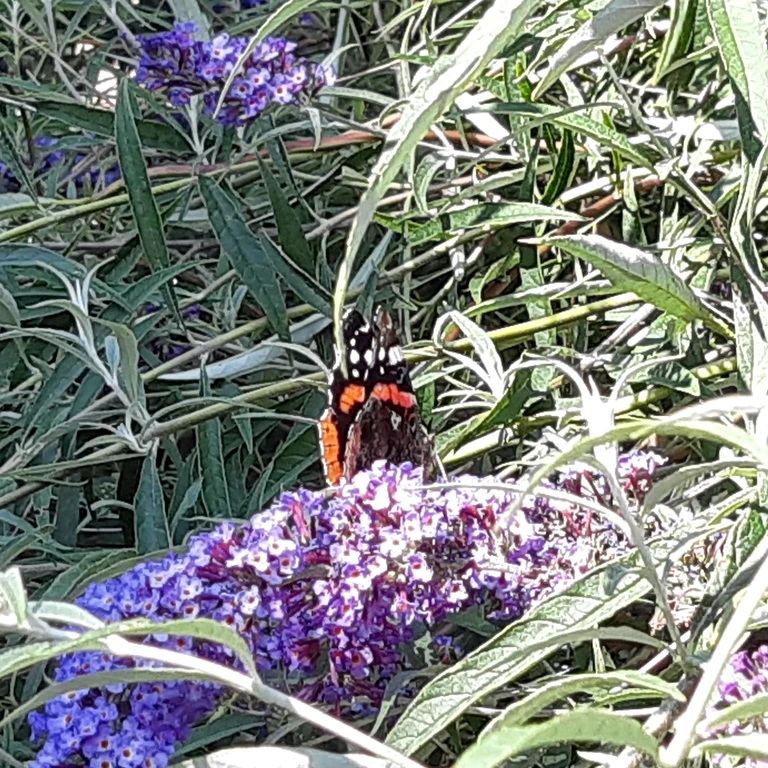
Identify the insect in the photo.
Vanessa atalanta
